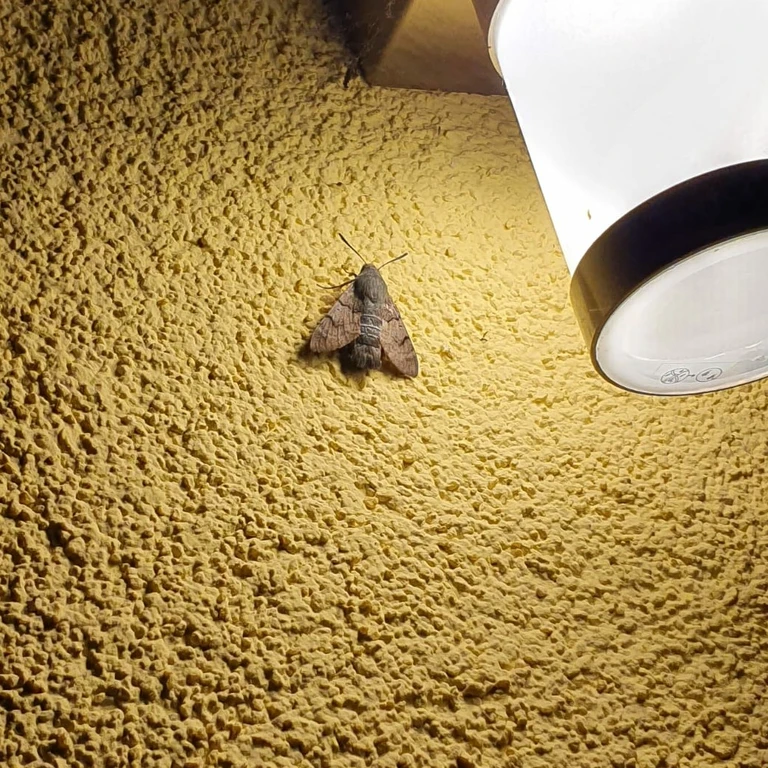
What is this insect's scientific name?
Macroglossum stellatarum
